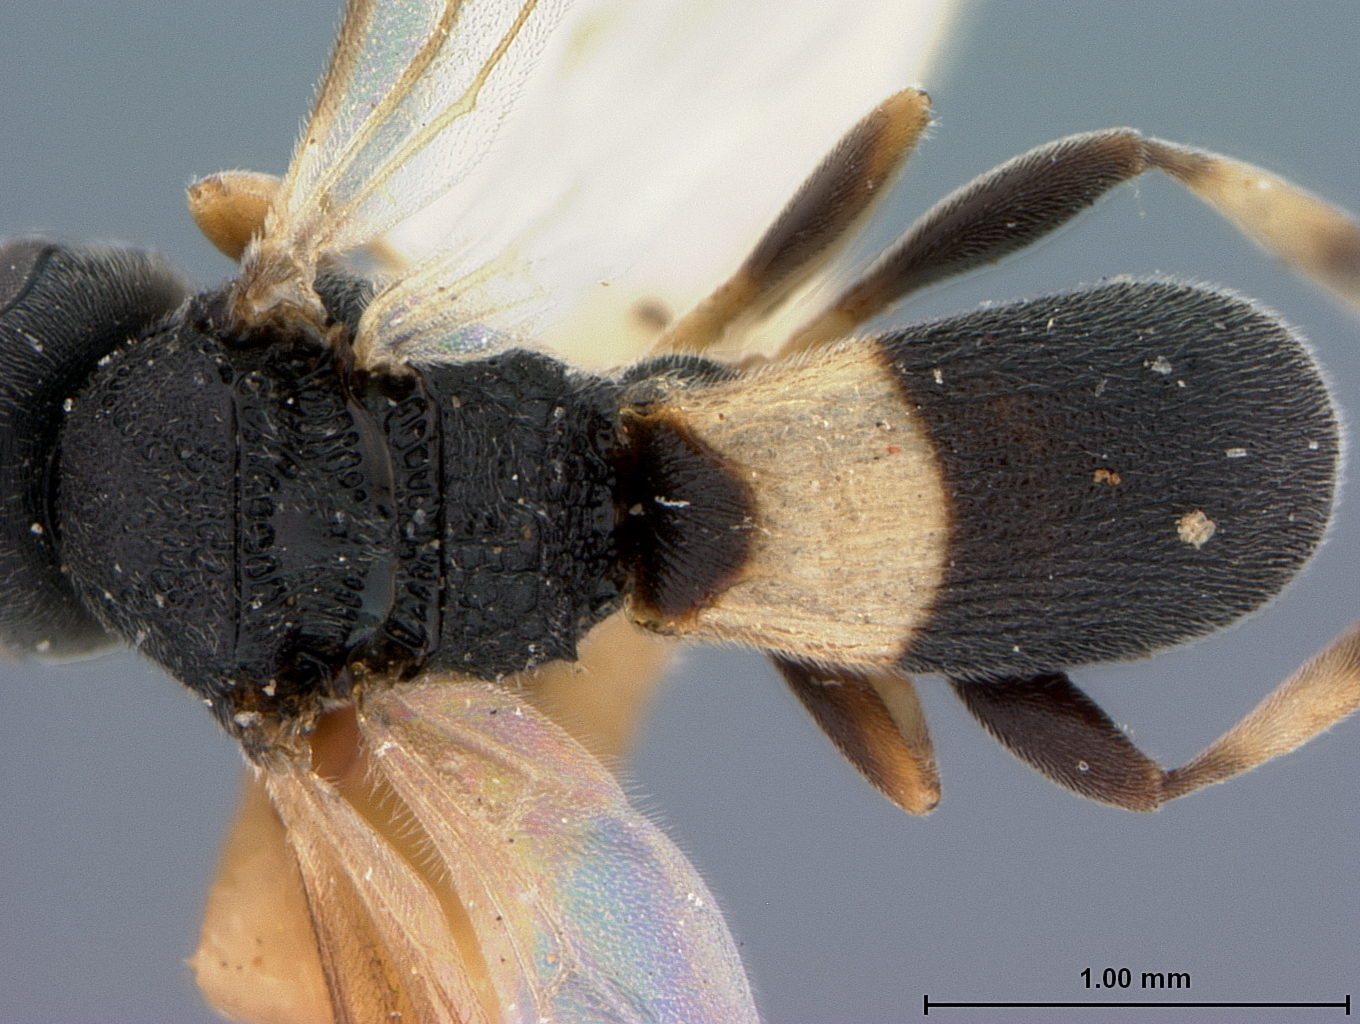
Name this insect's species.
Chelonella pectinophorae
